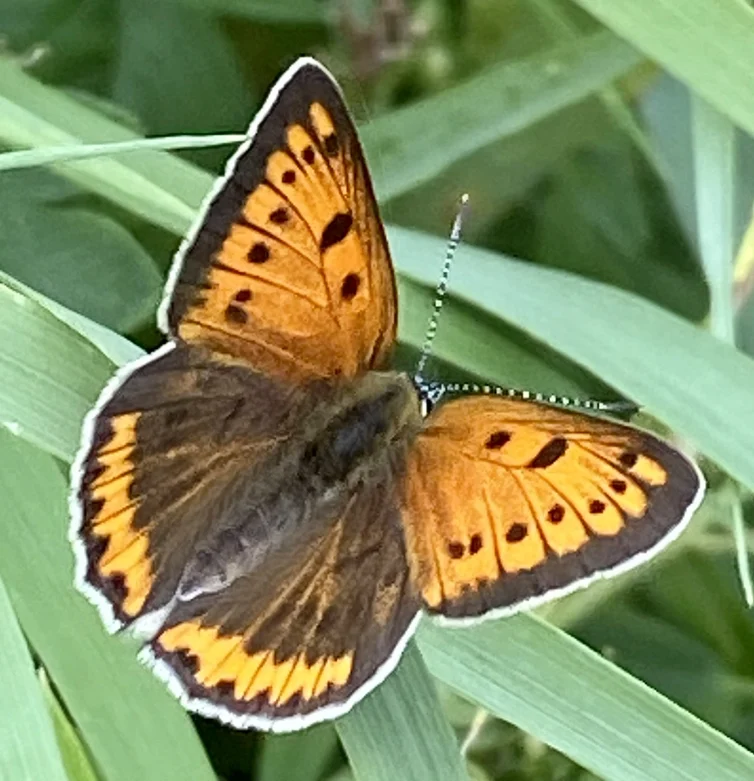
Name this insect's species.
Lycaena dispar
